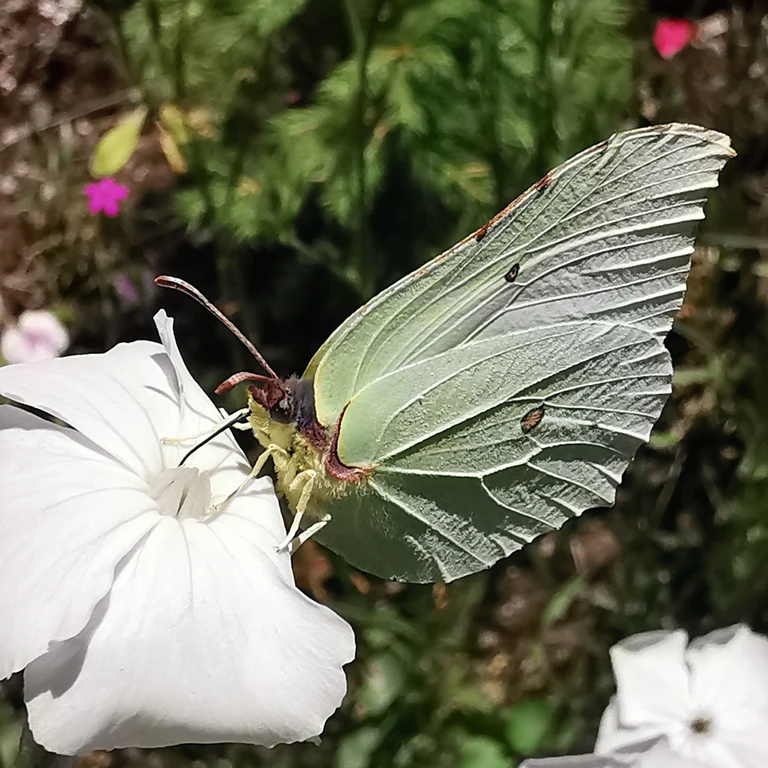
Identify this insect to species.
Gonepteryx rhamni
